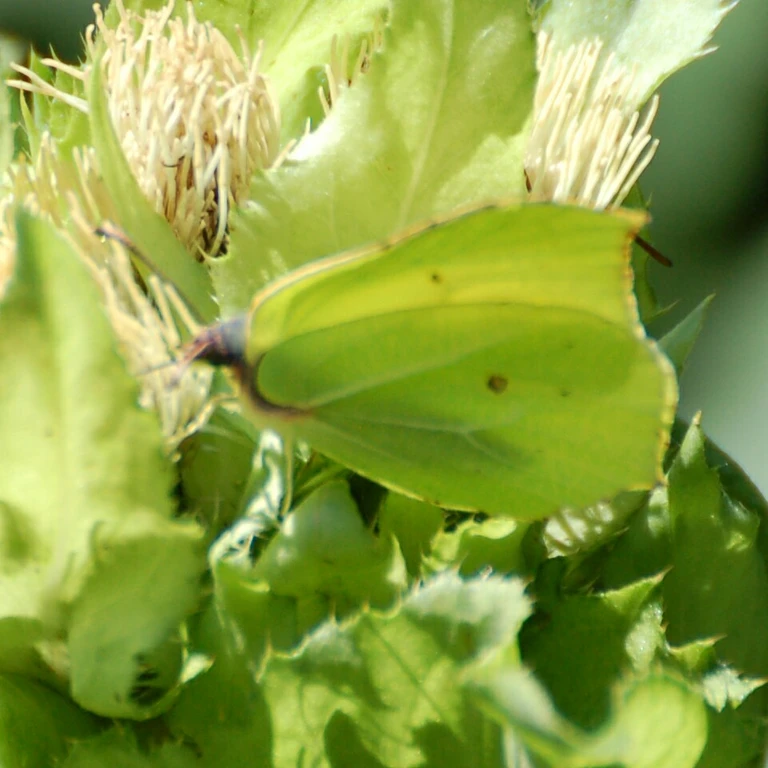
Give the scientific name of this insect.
Gonepteryx rhamni
